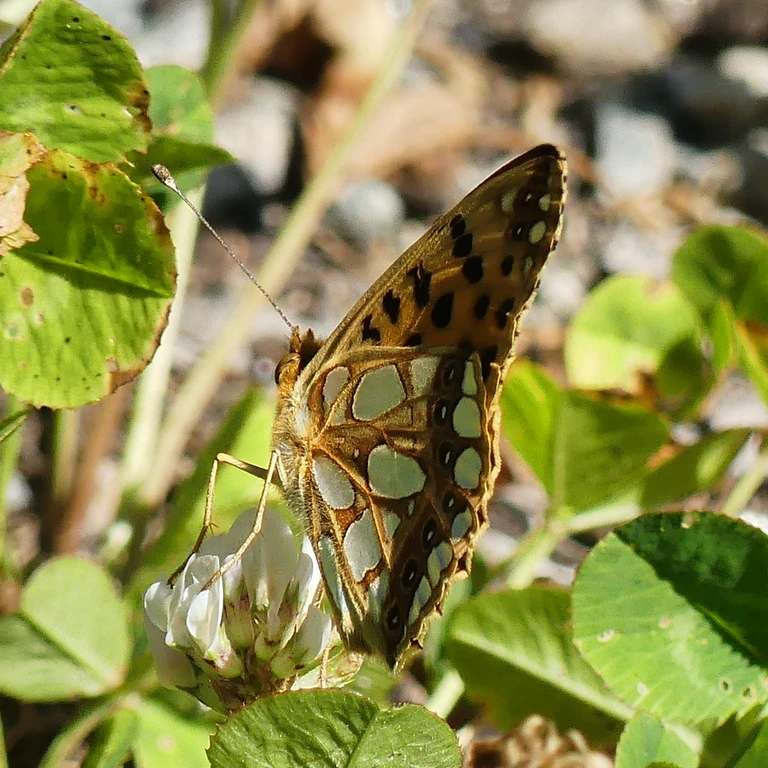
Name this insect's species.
Issoria lathonia
